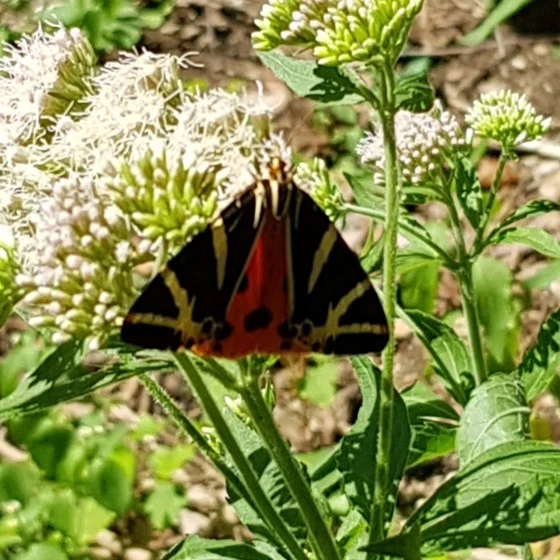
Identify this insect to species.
Euplagia quadripunctaria
